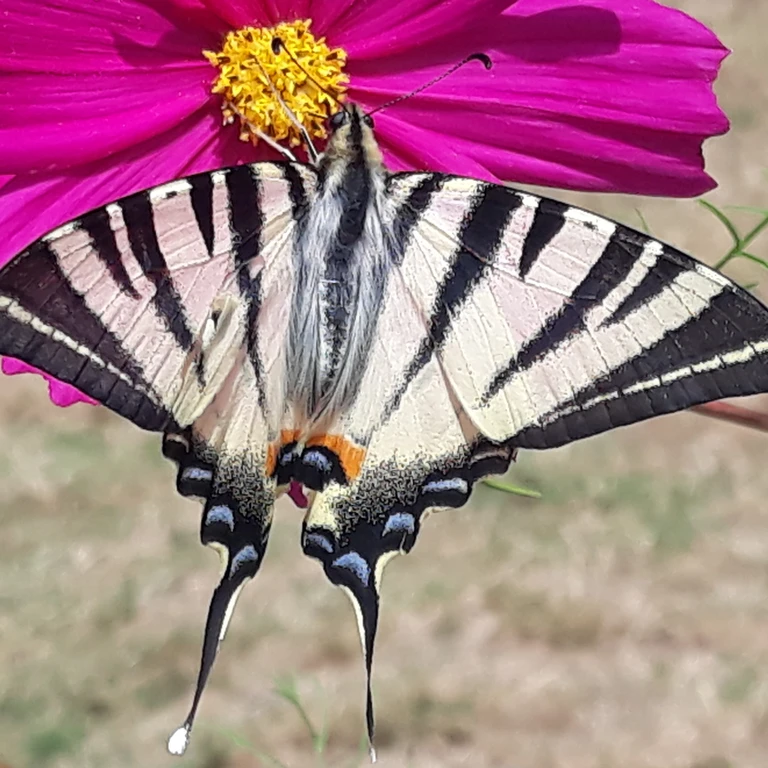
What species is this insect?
Iphiclides podalirius
